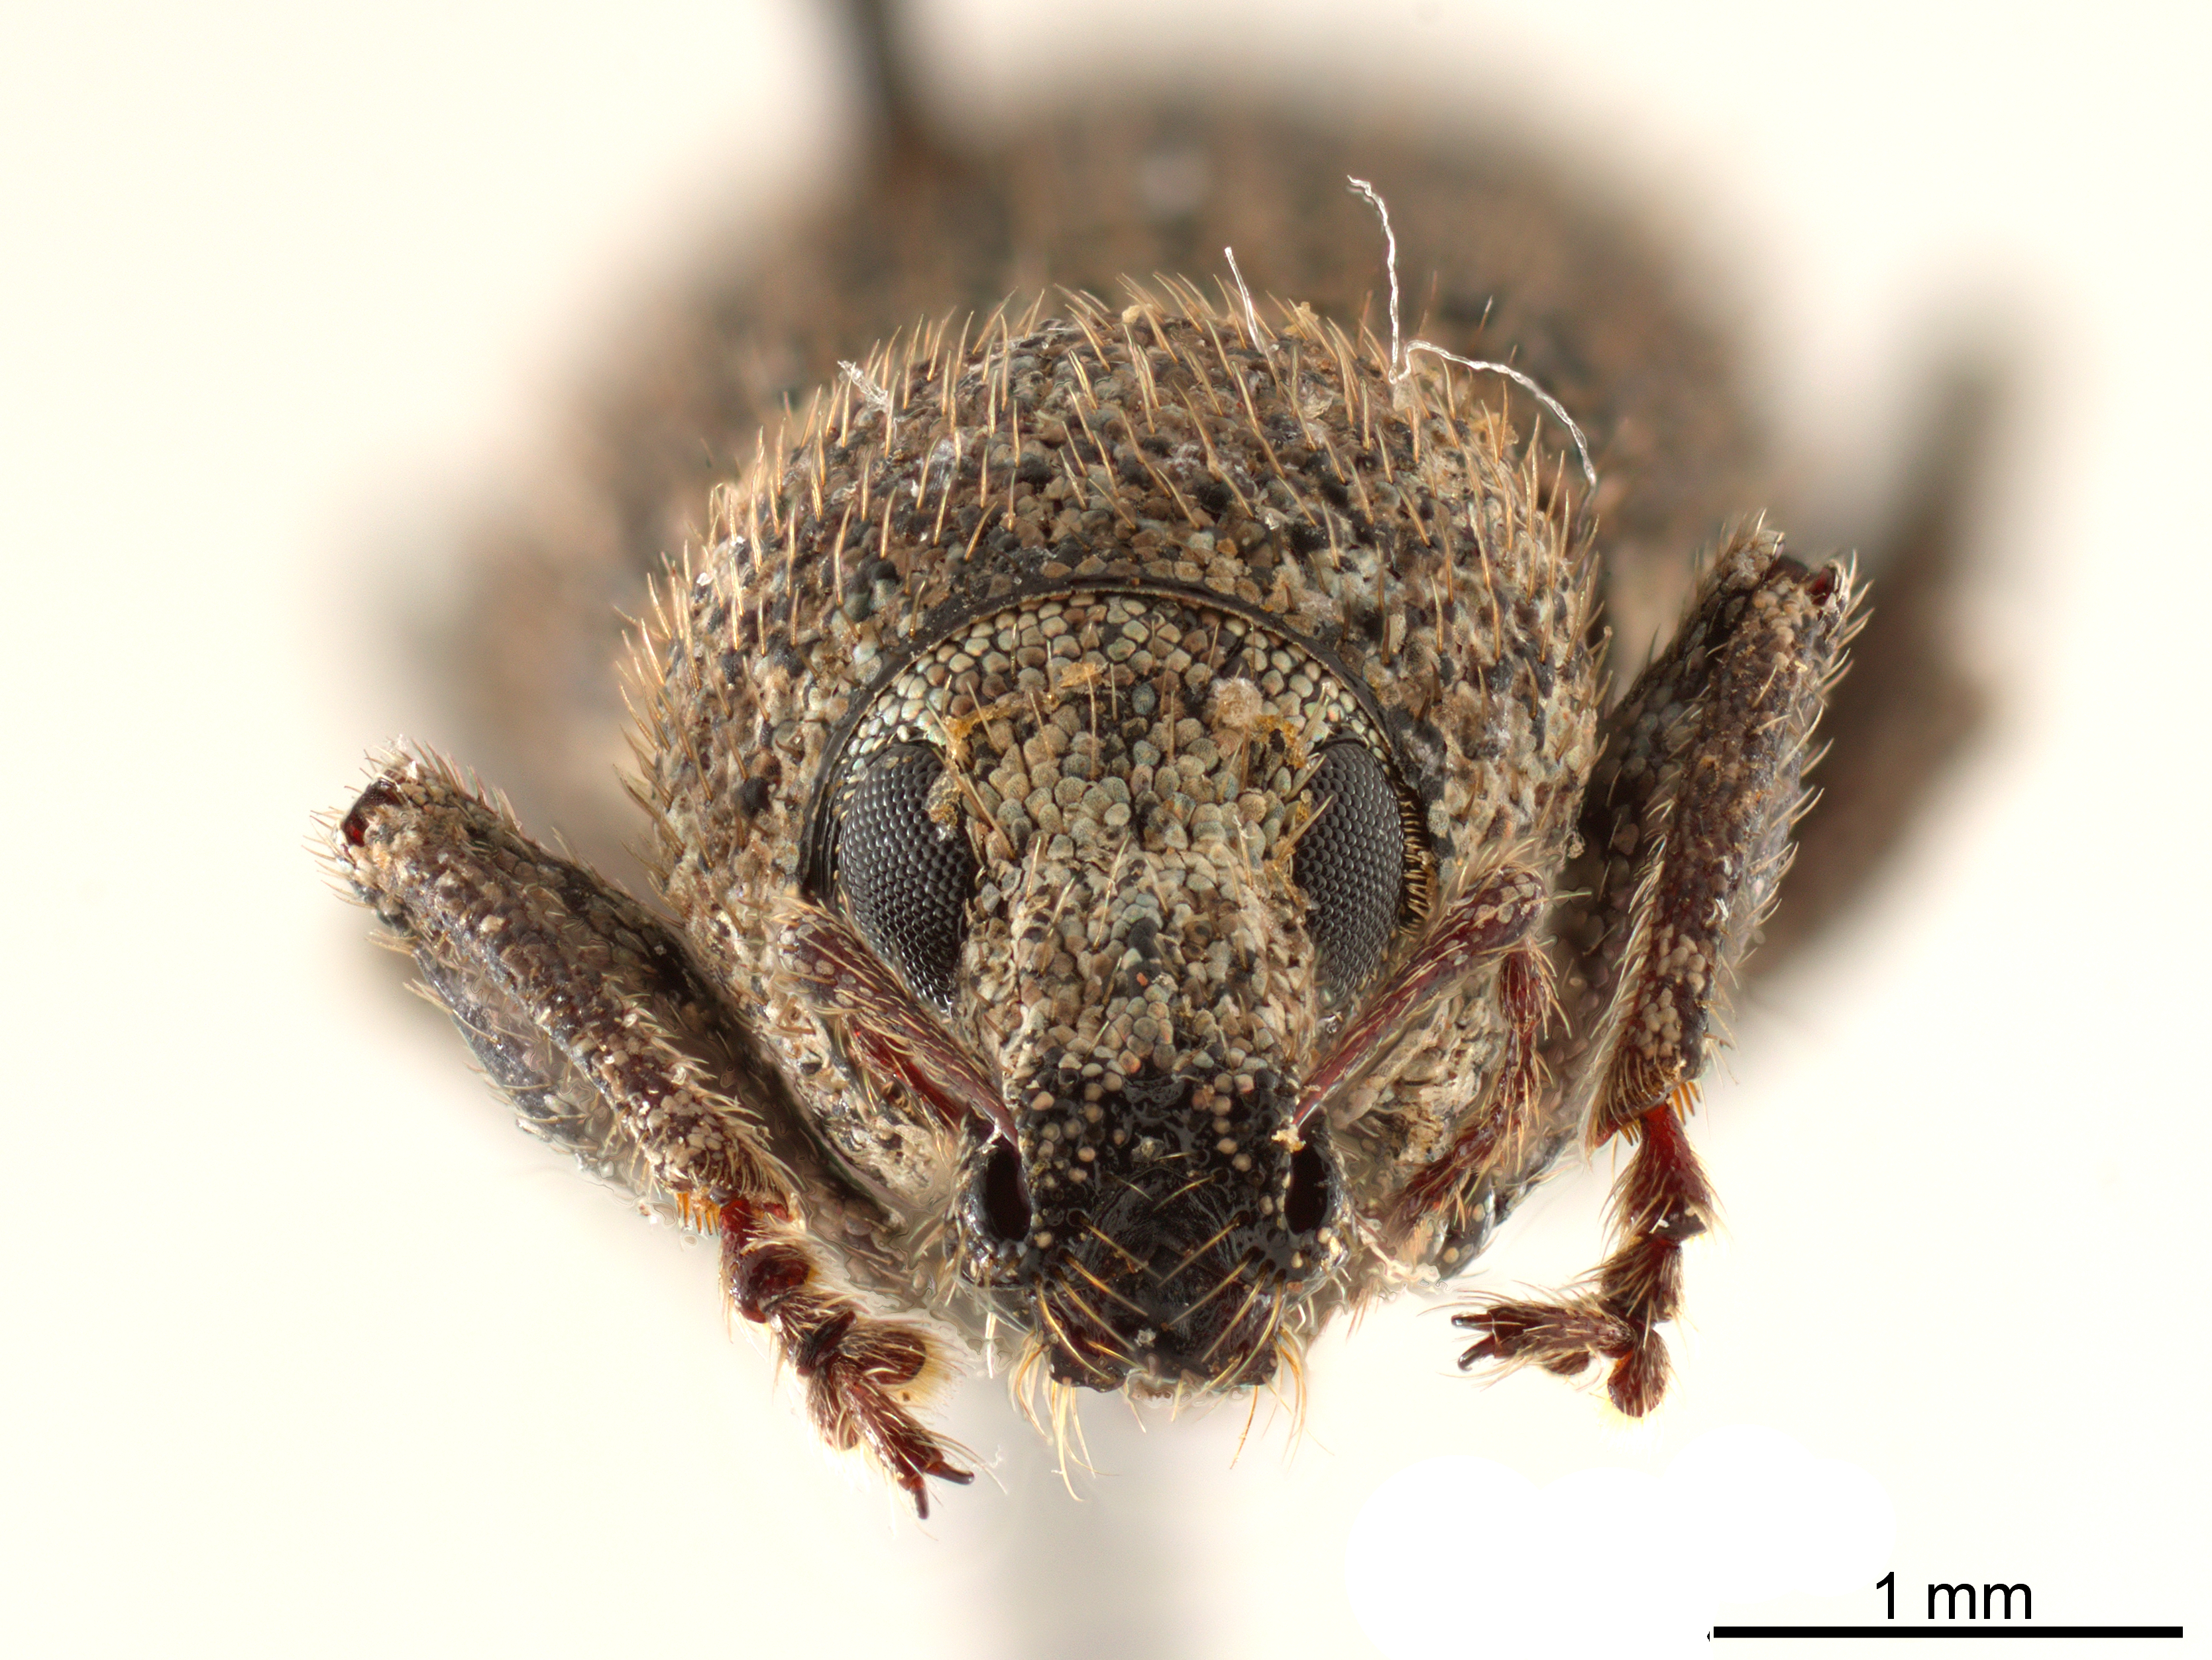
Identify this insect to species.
Anametis subfusca
